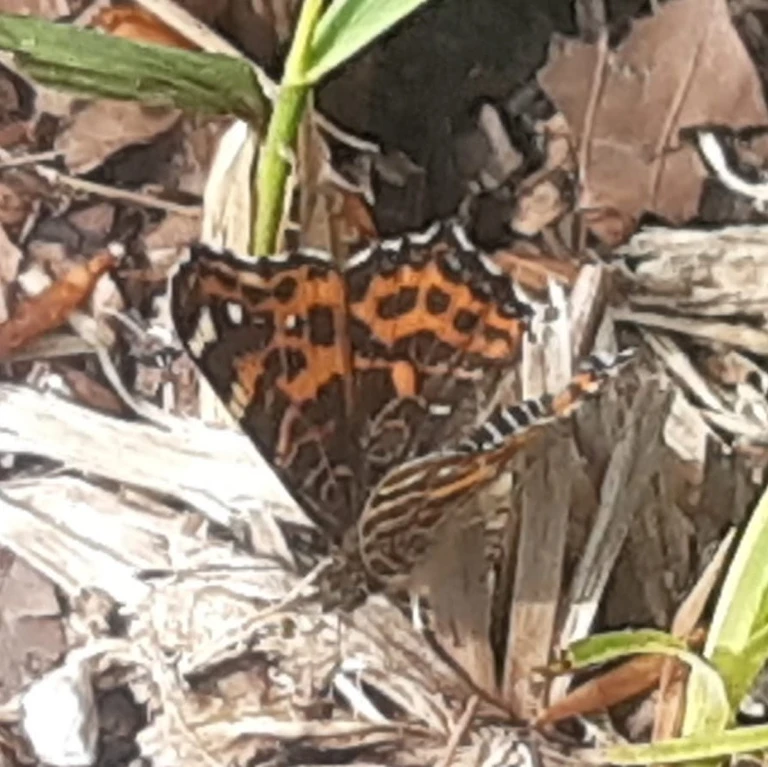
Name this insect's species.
Araschnia levana
